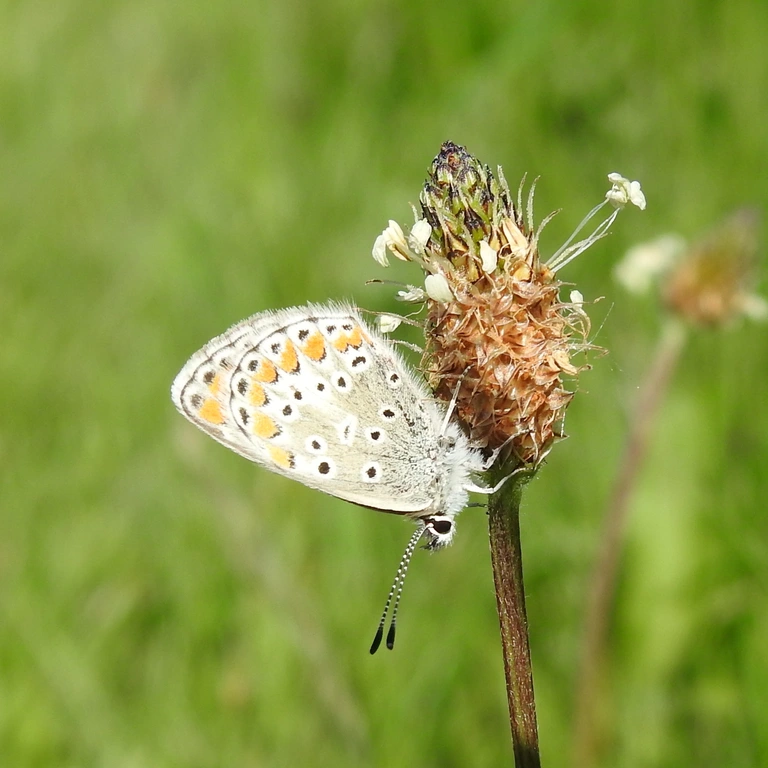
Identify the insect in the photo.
Aricia agestis/artaxerxes
